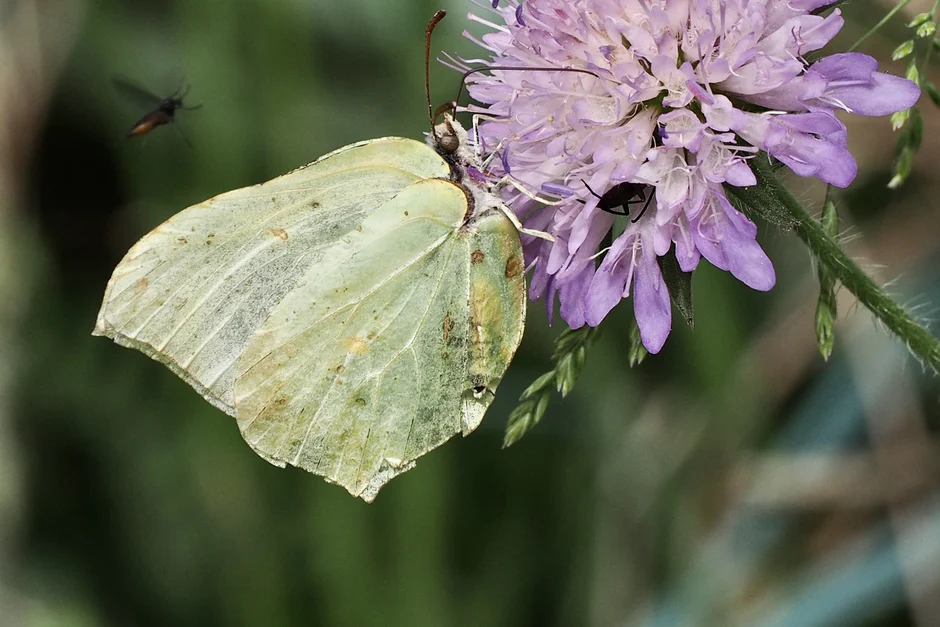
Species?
Gonepteryx rhamni
